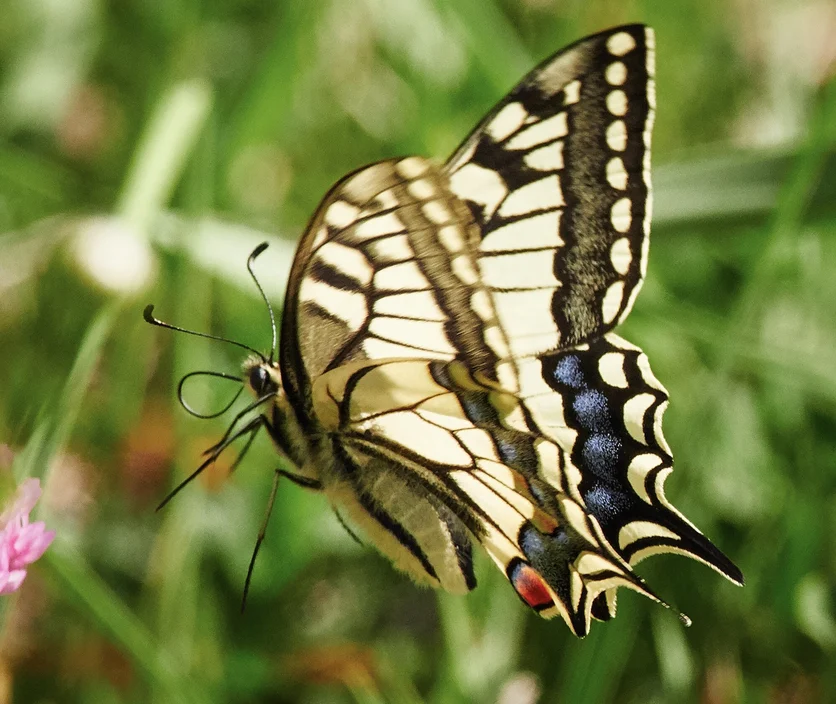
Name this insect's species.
Papilio machaon
